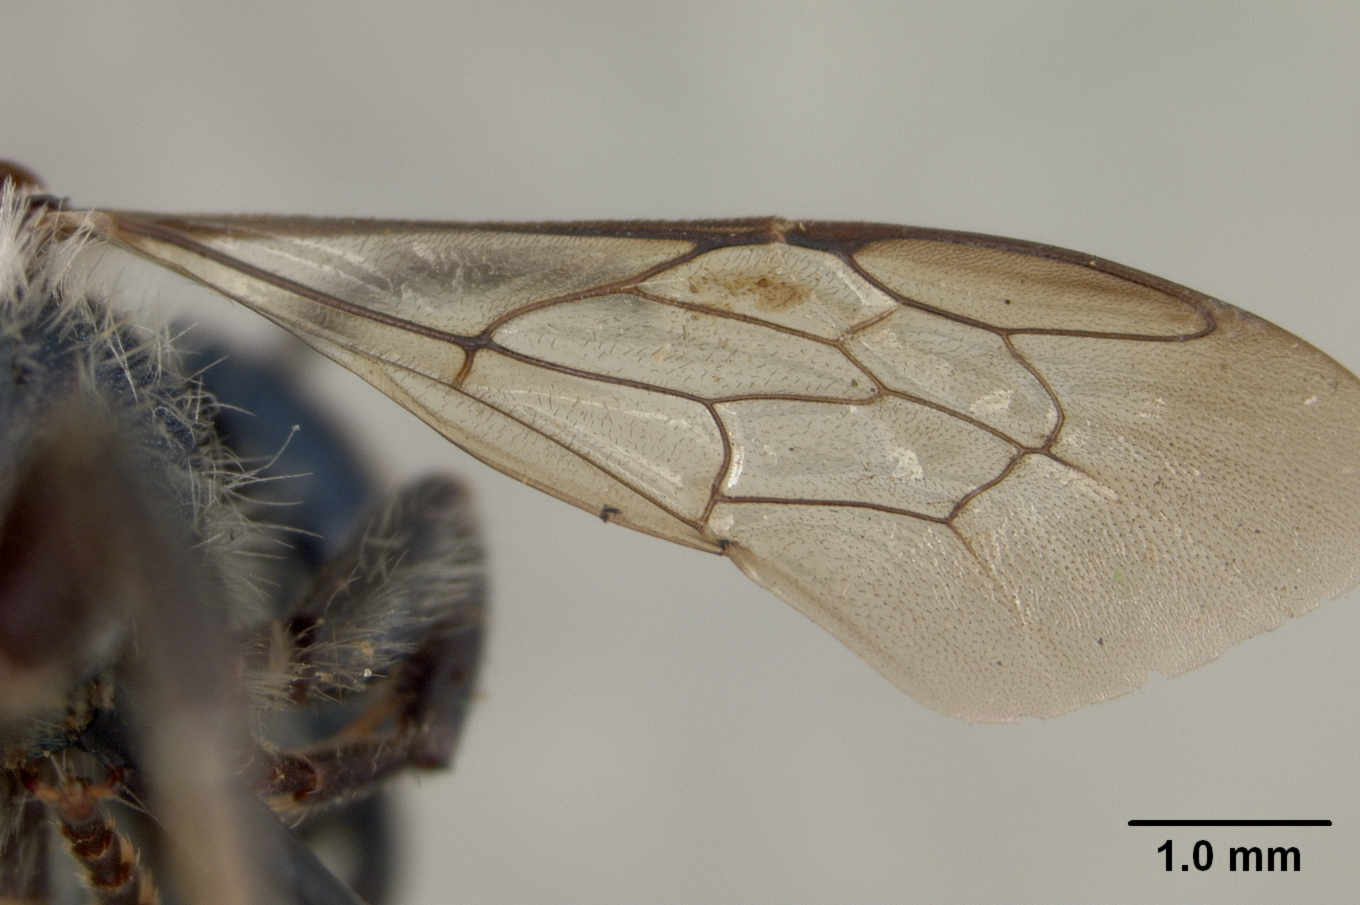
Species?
Osmia texana
